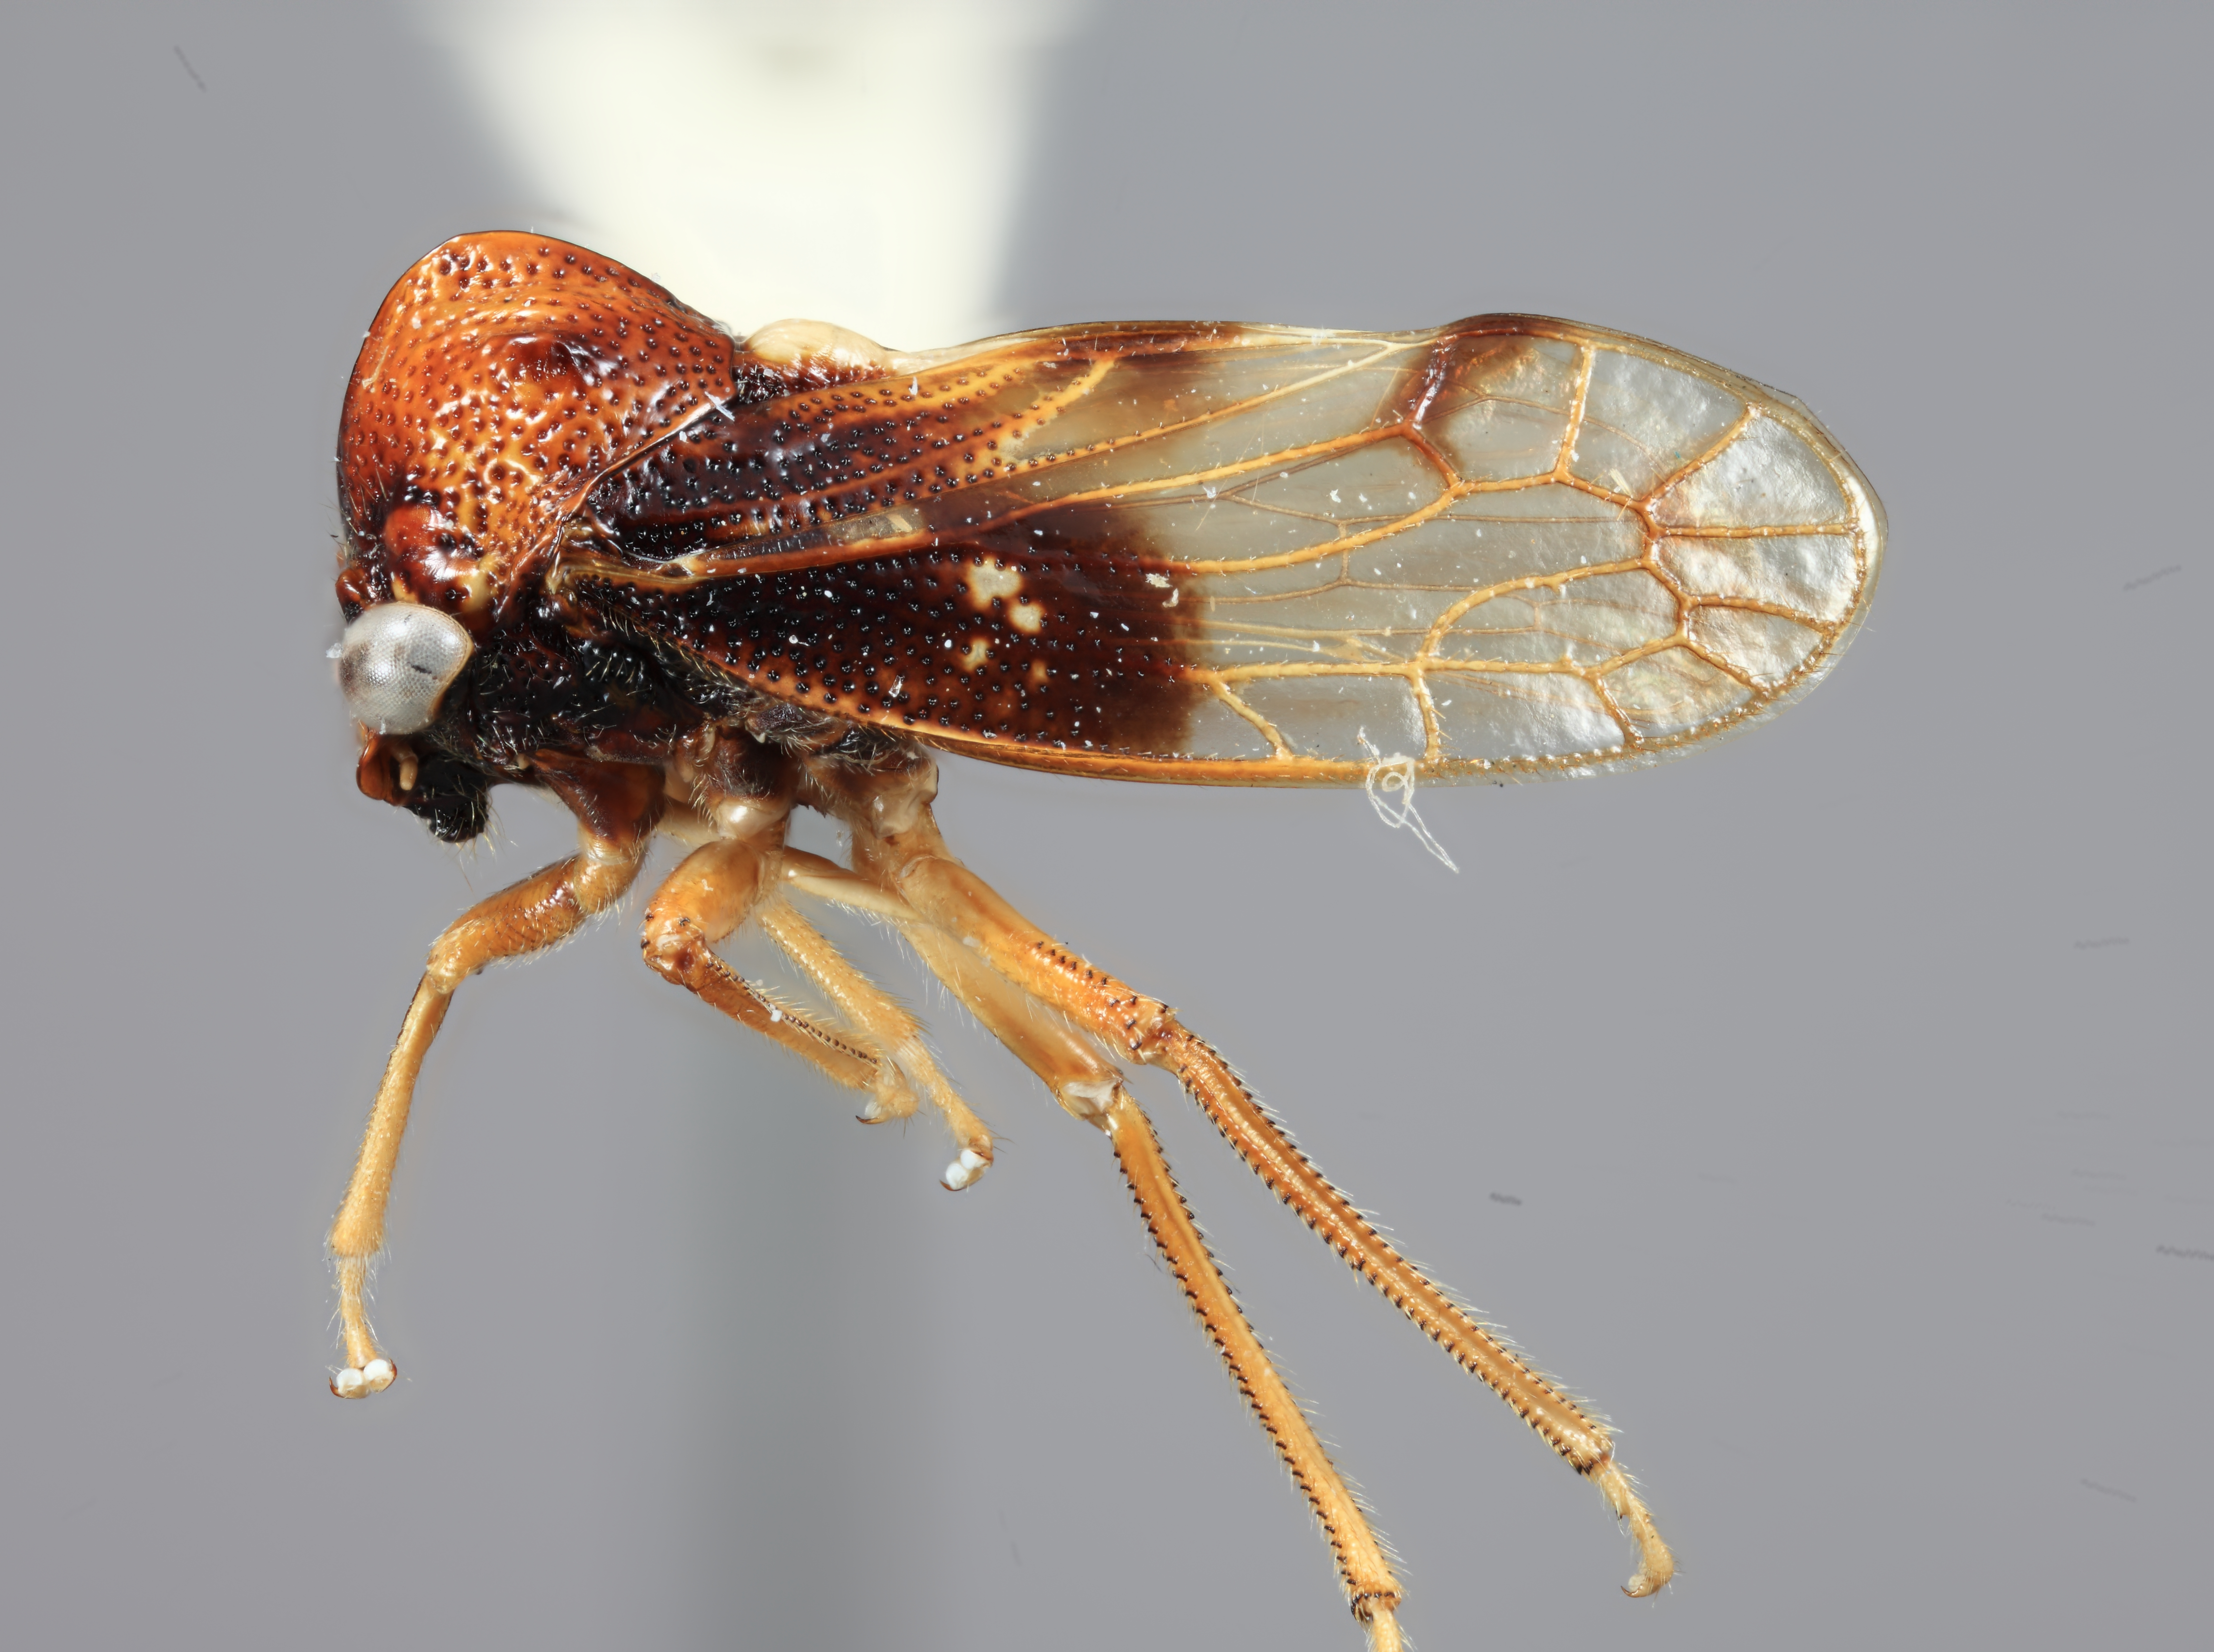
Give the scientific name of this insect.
Tolania grallator
